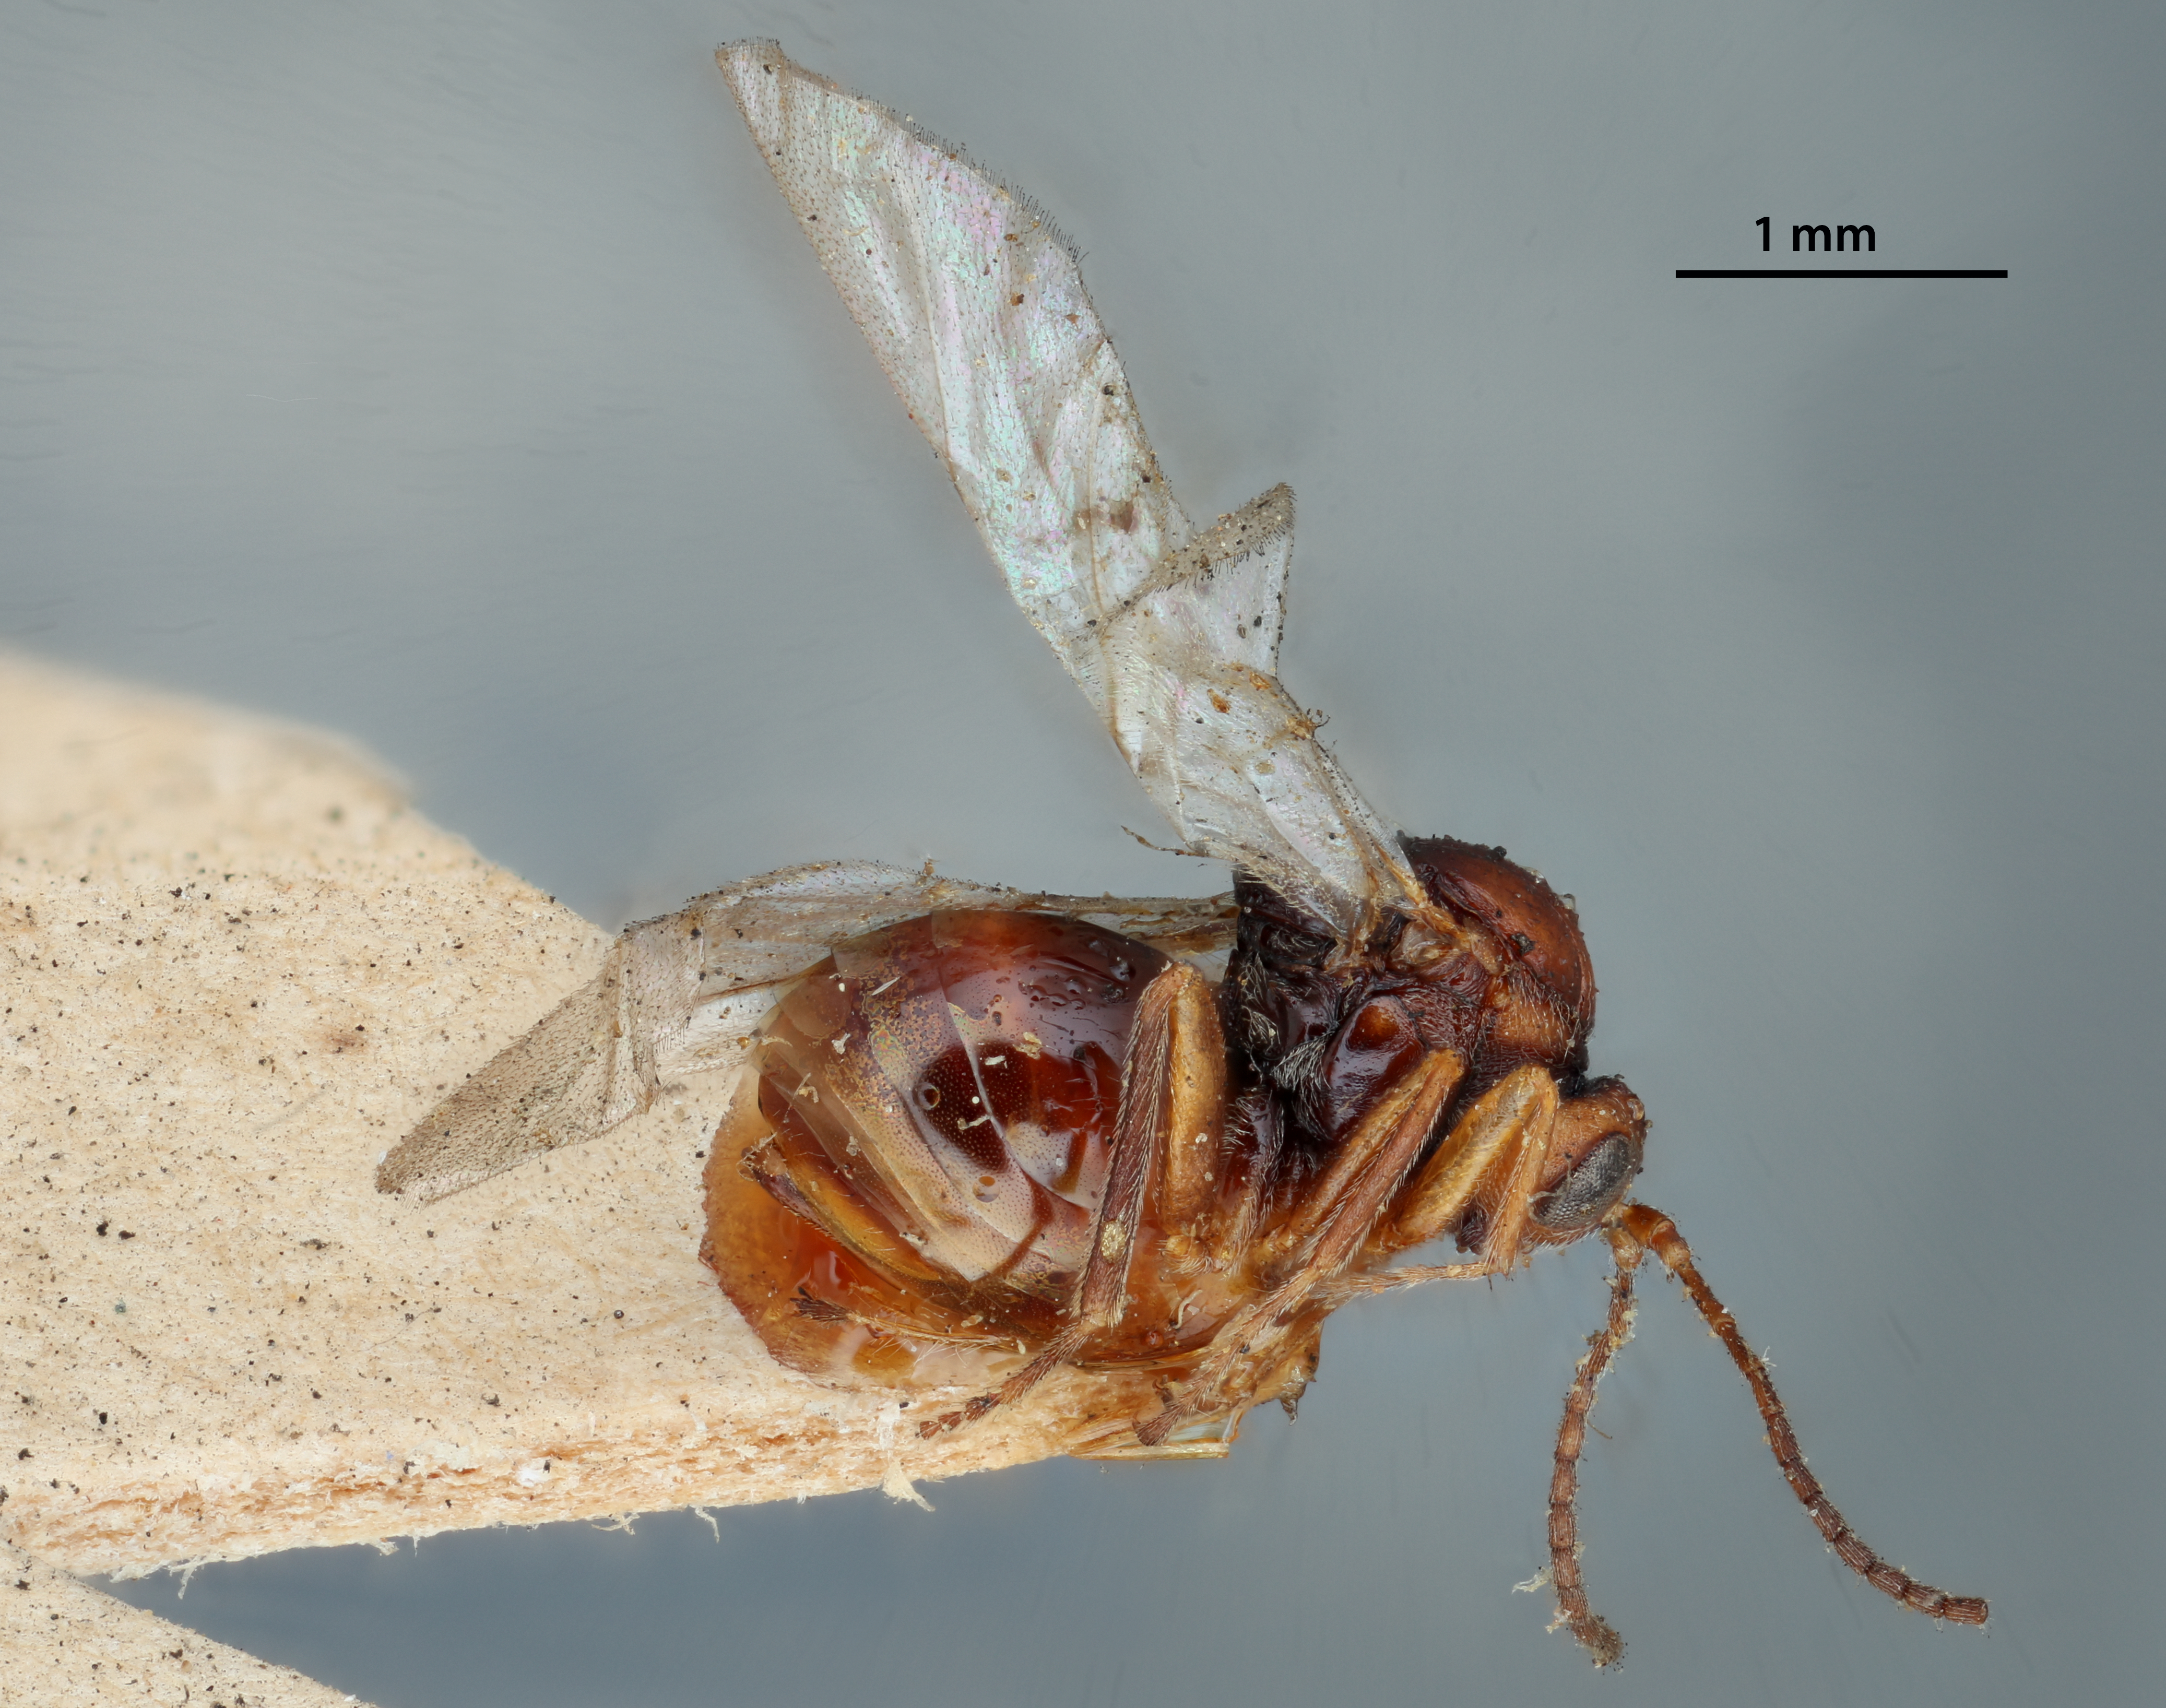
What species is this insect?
Andricus perplexus
